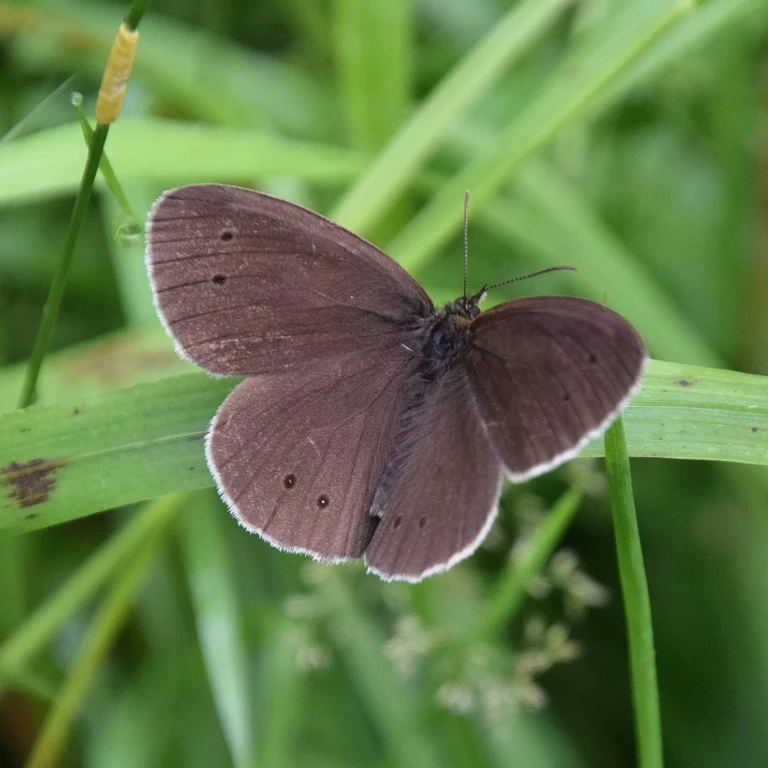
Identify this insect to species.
Aphantopus hyperantus
